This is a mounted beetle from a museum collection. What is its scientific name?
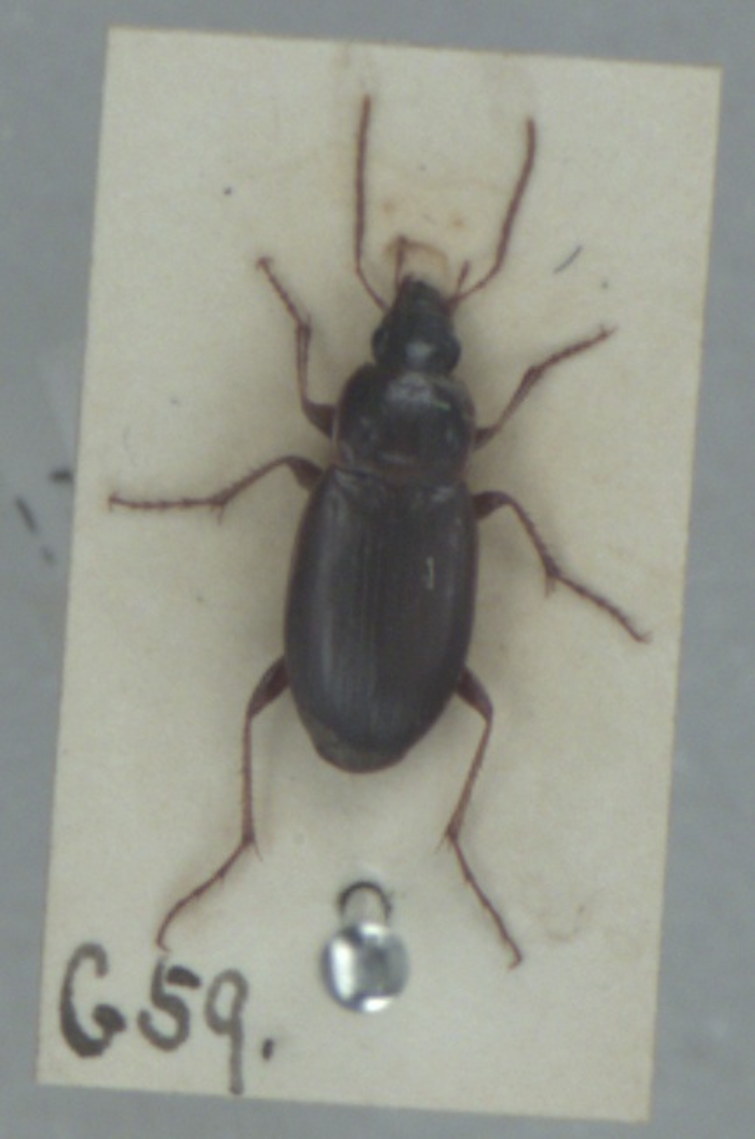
Calathus mollis
